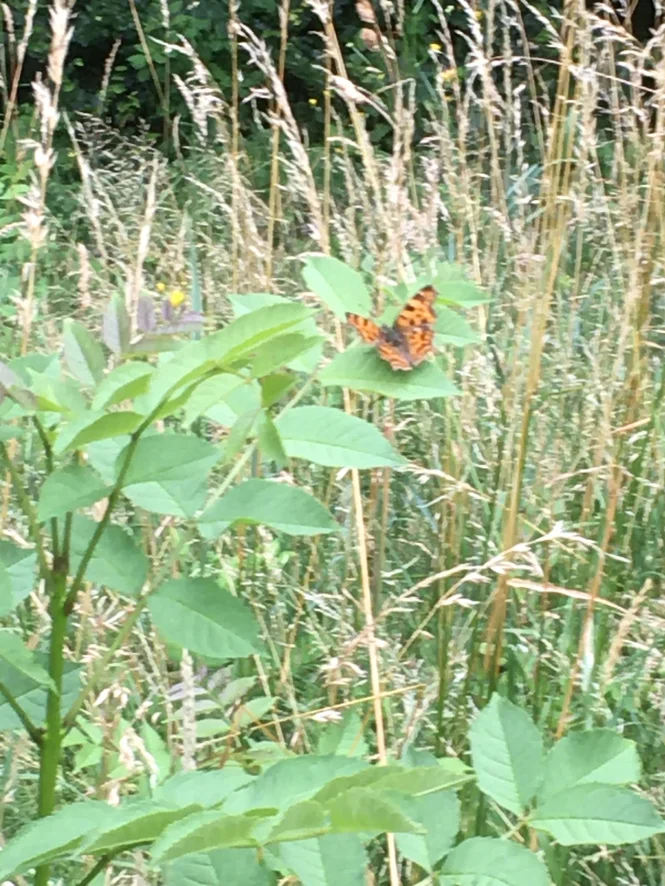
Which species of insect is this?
Polygonia c-album
